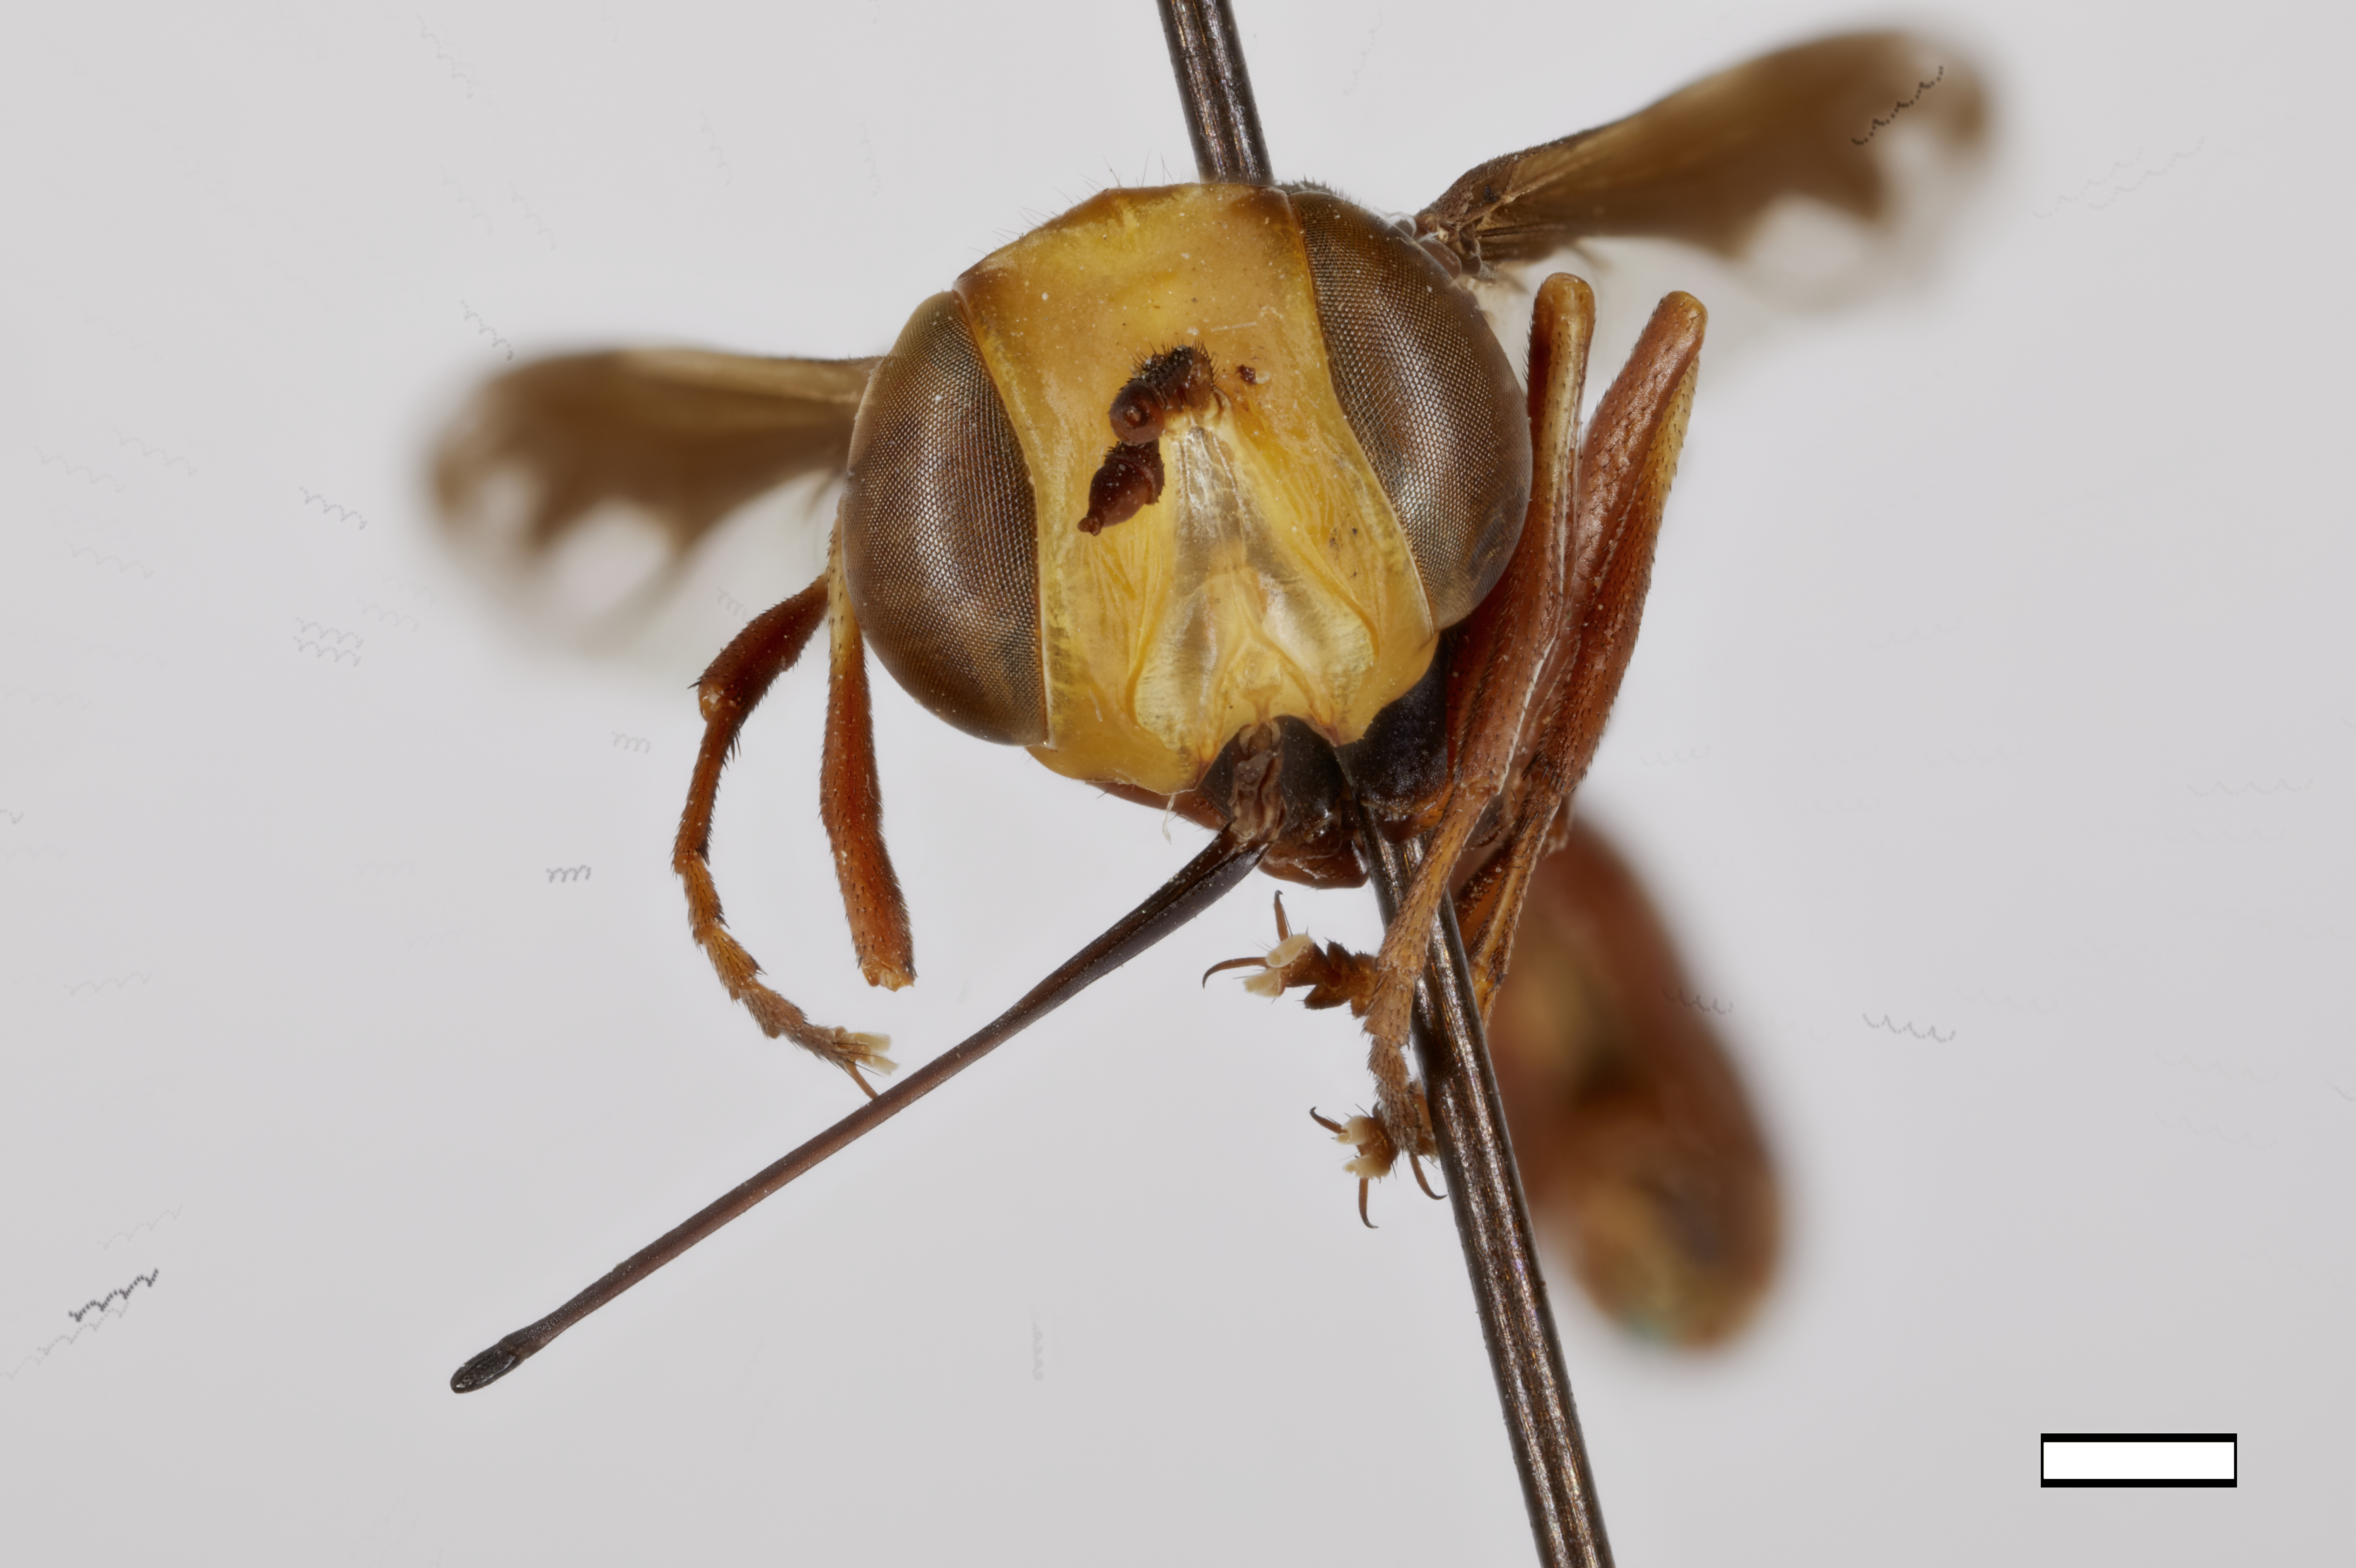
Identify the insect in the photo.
Physocephala maculigera
